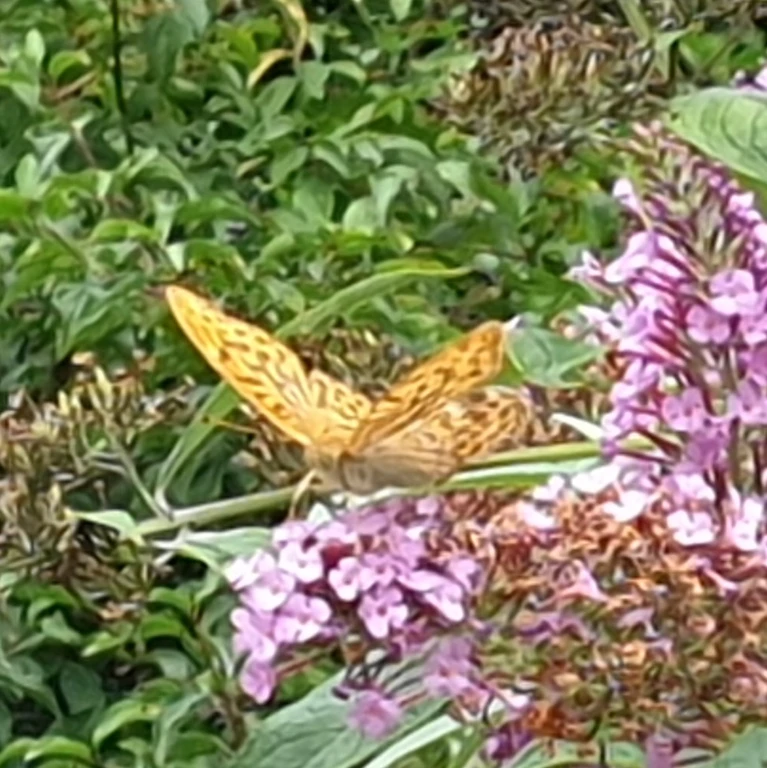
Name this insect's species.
Argynnis paphia
